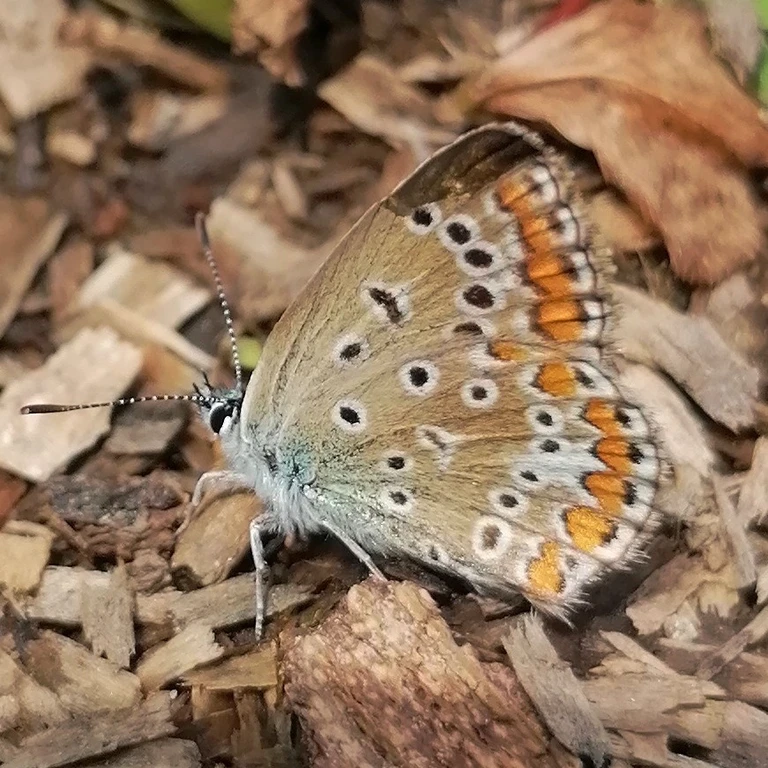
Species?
Polyommatus icarus
